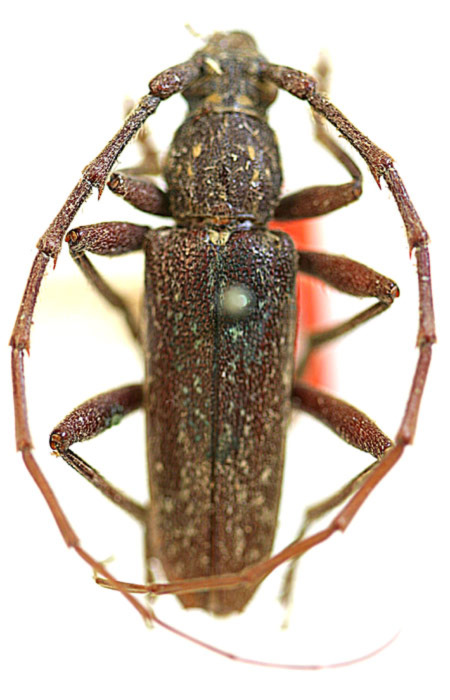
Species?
Orwellion gibbulum (also Hypermallus arizonensis)
